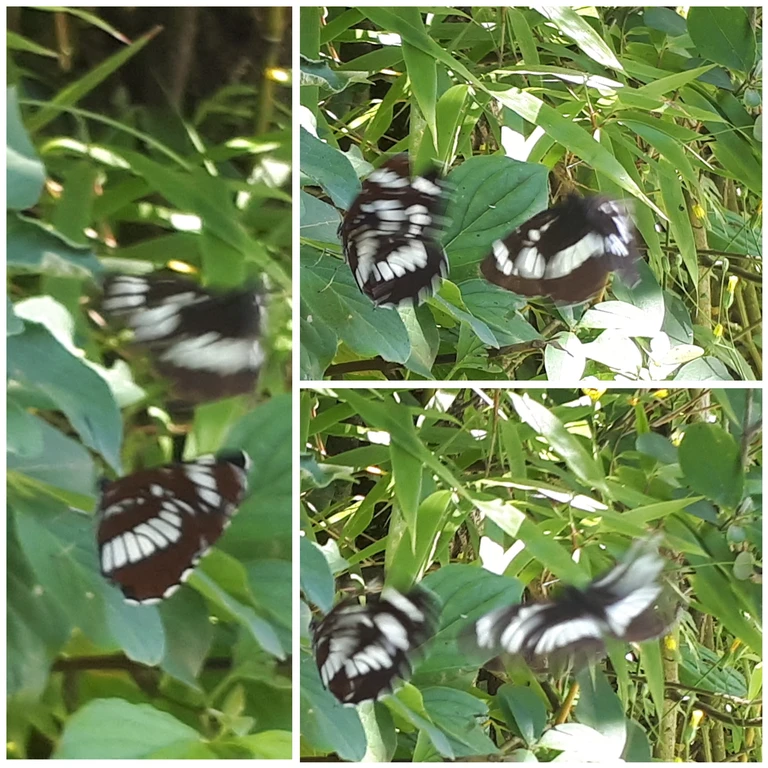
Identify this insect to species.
Neptis rivularis
